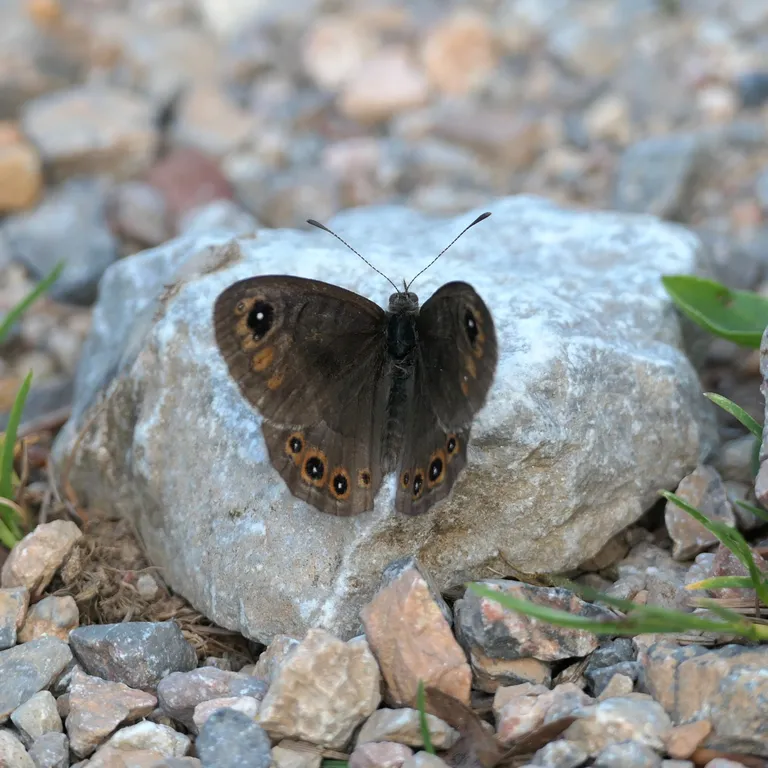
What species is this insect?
Lasiommata petropolitana (also Pararge petropolitana)
